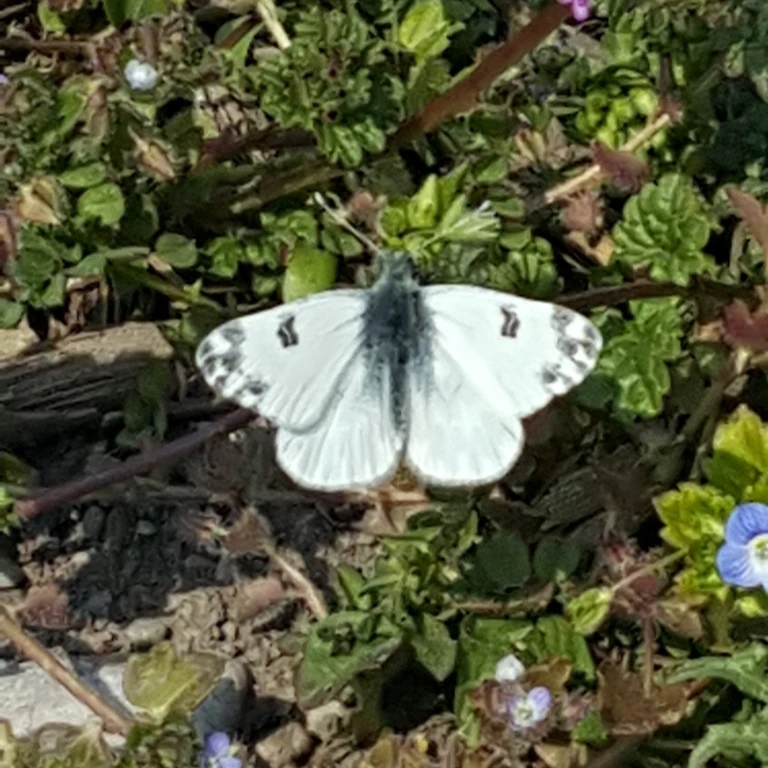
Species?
Pontia edusa
